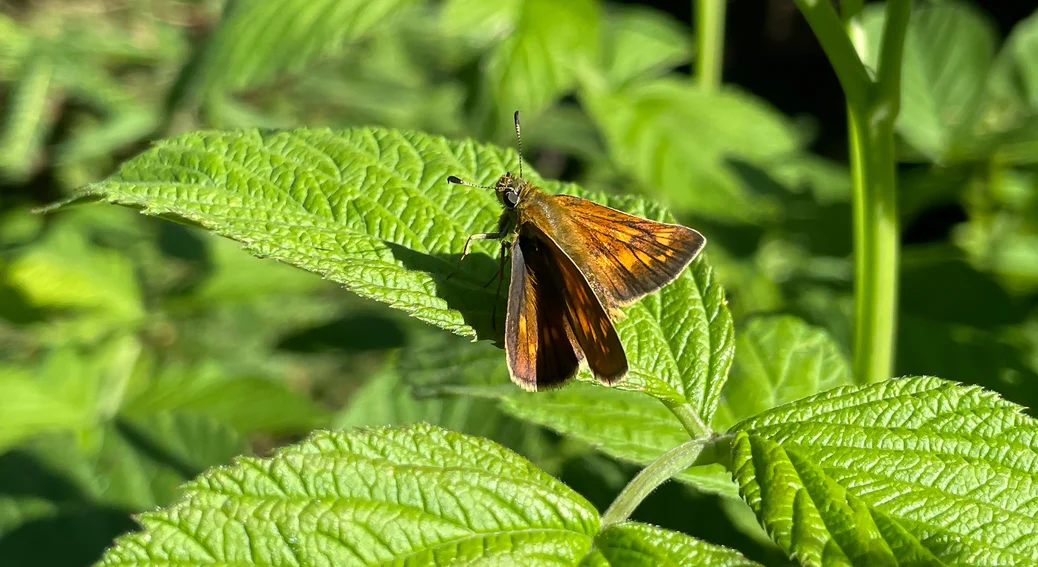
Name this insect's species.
Ochlodes sylvanus (also Ochlodes venata)
